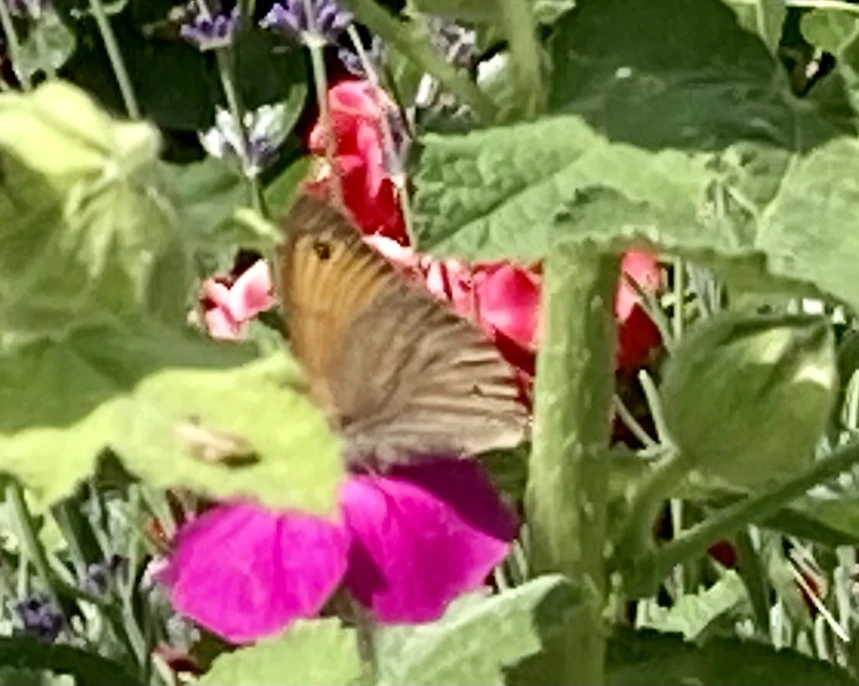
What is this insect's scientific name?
Maniola jurtina
